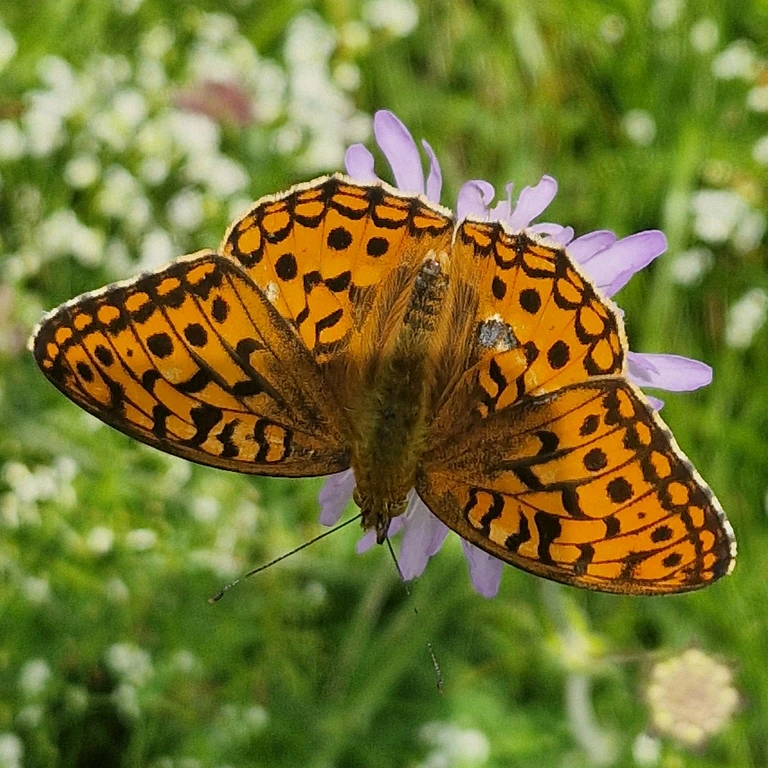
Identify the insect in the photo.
Fabriciana adippe
